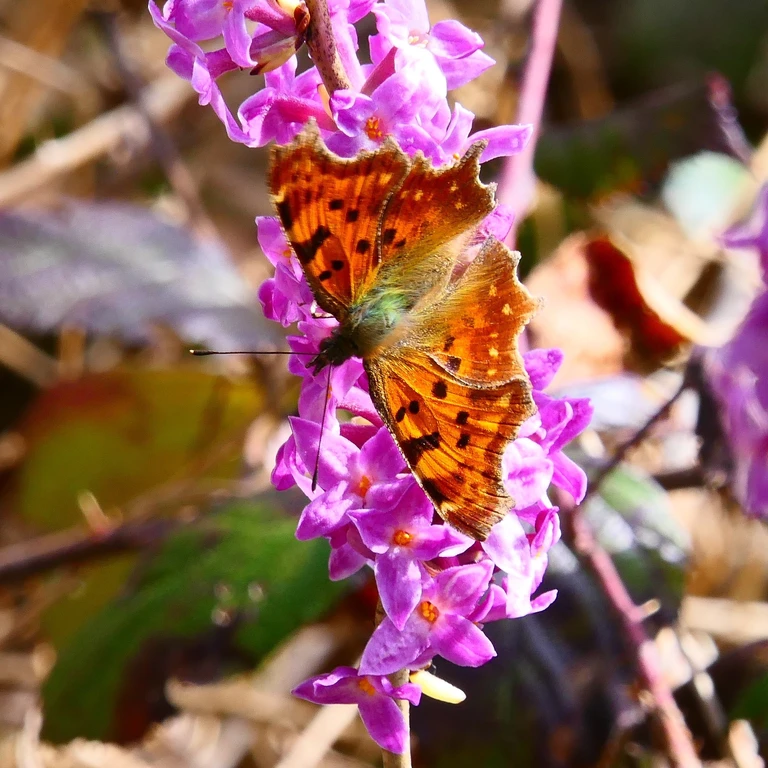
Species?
Polygonia c-album
